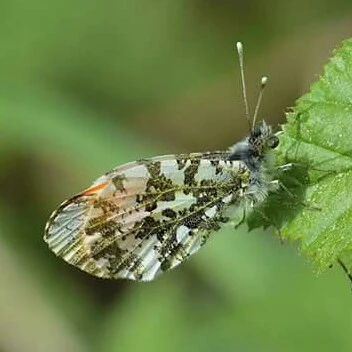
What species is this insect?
Anthocharis cardamines
